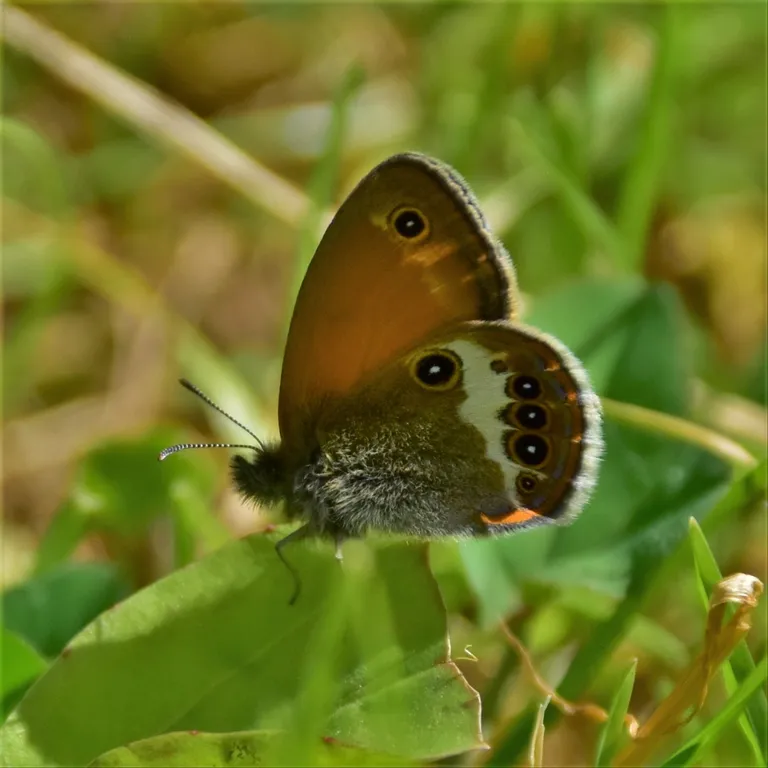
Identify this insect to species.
Coenonympha arcania
